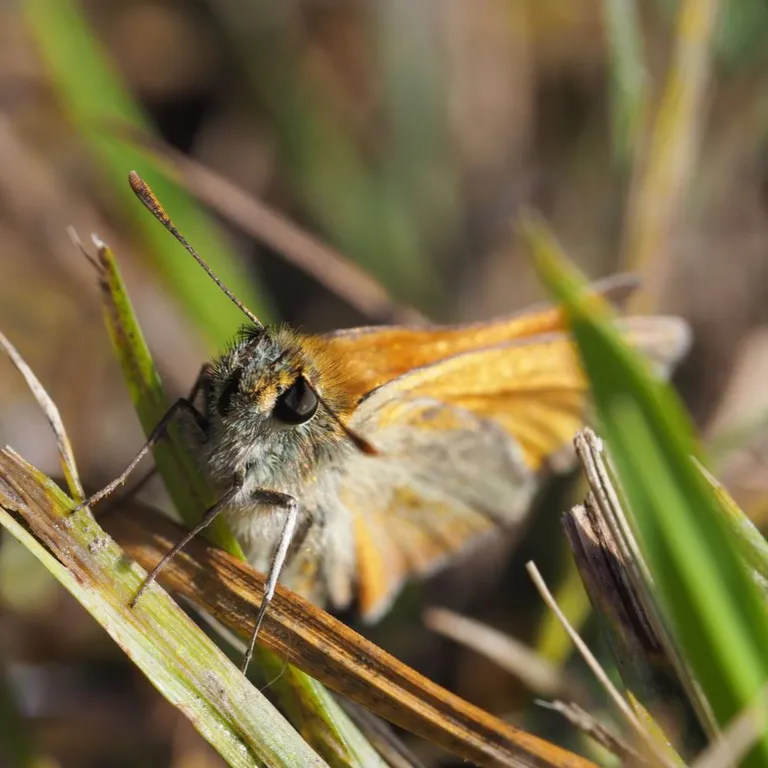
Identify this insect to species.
Thymelicus sylvestris
